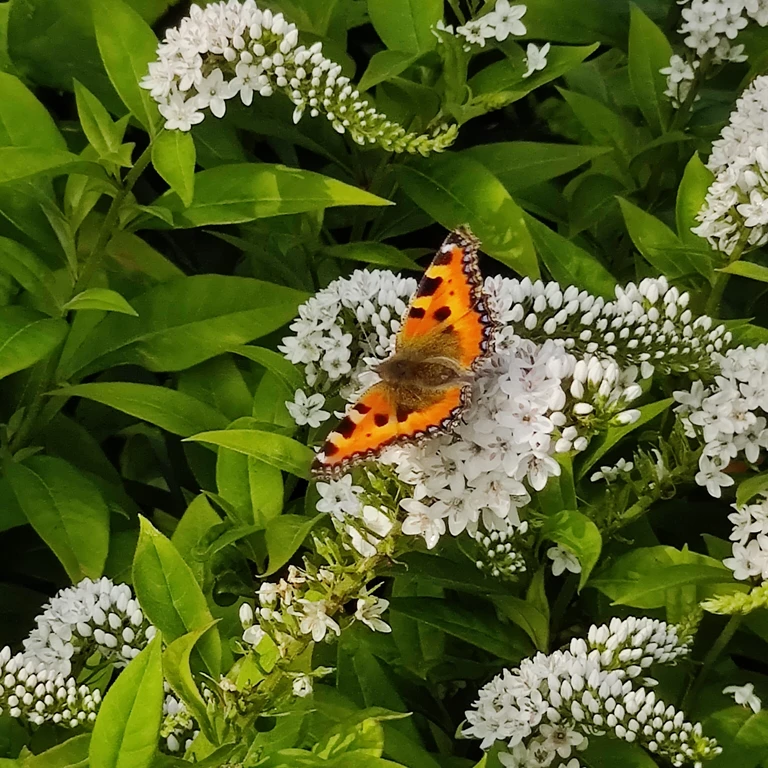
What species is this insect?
Aglais urticae
